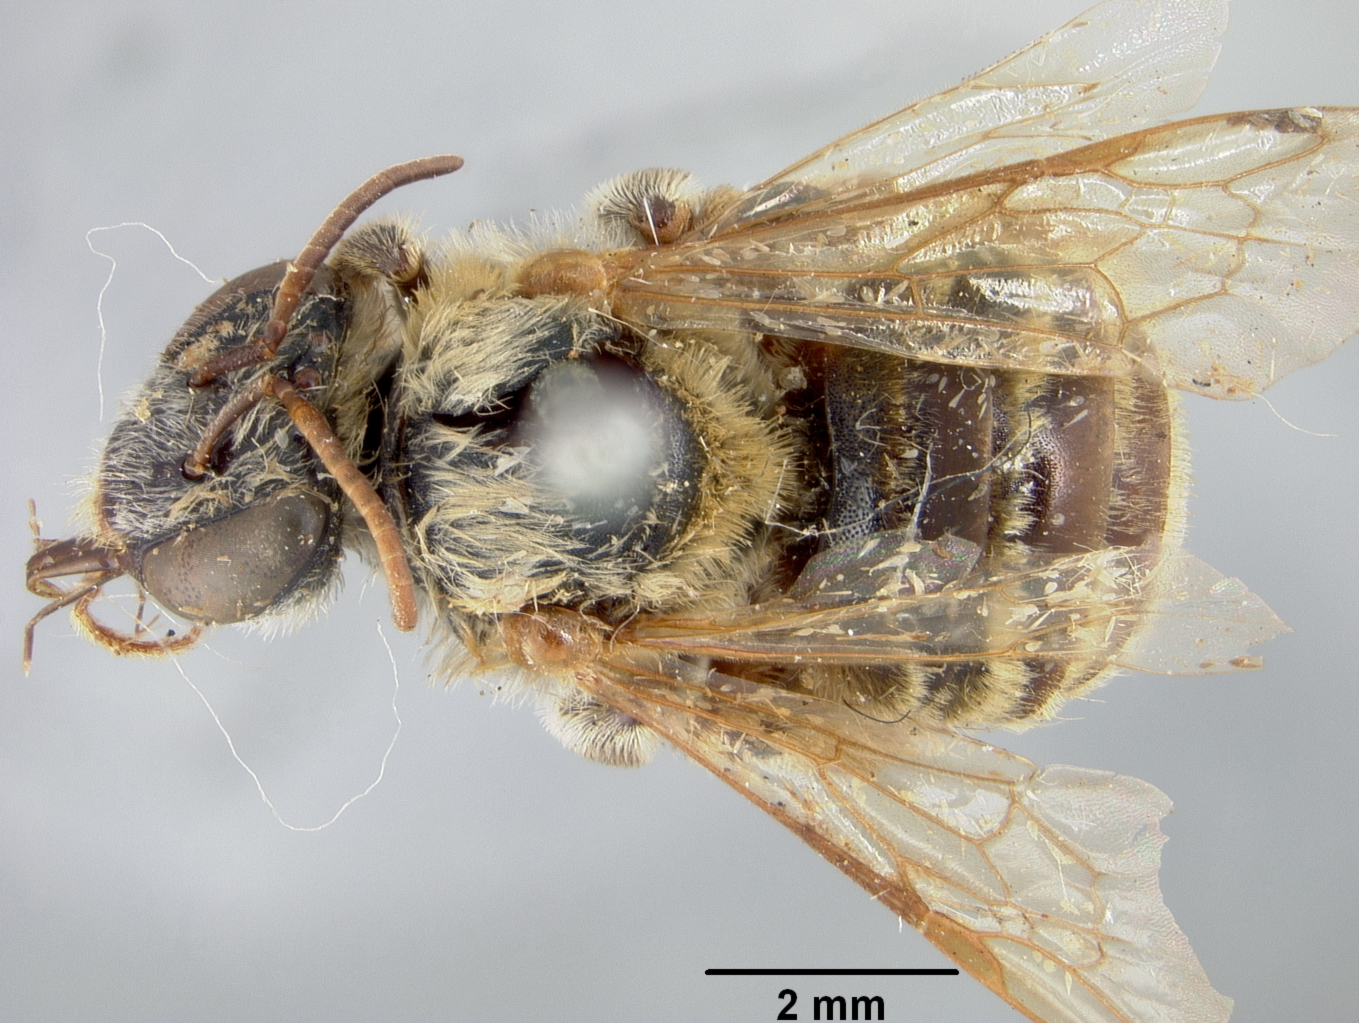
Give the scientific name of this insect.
Exomalopsis crucis
